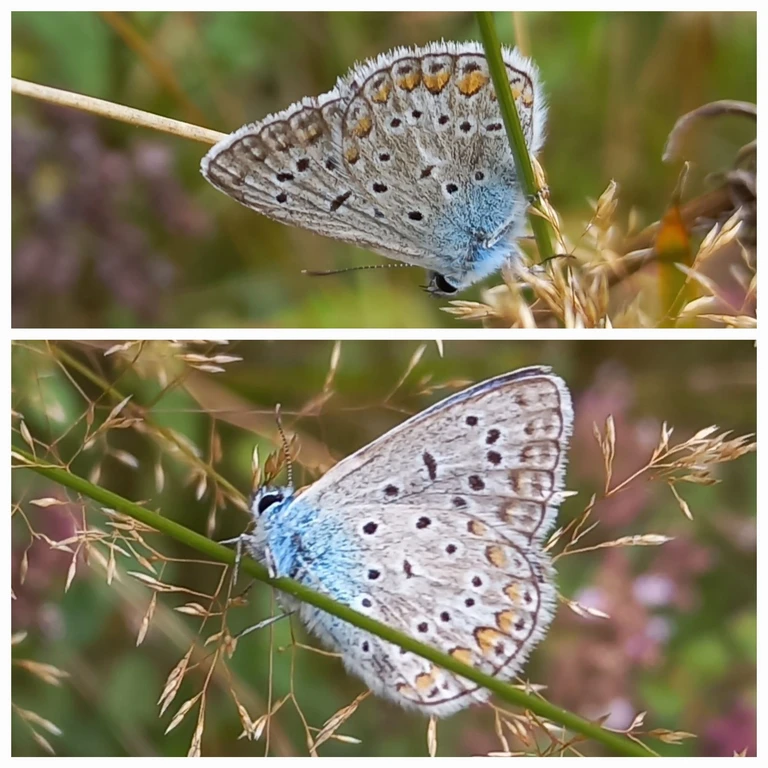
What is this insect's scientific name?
Polyommatus icarus
